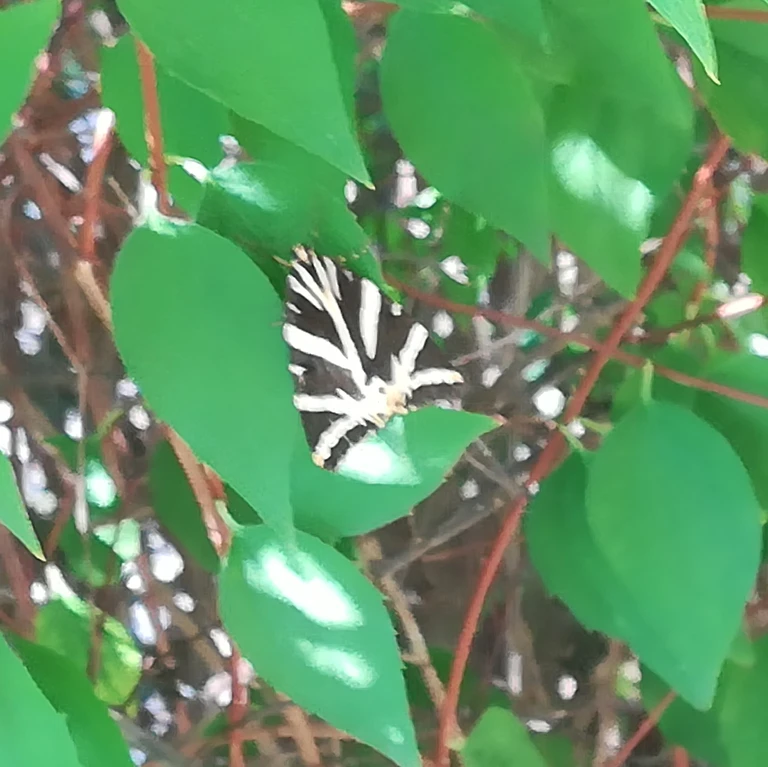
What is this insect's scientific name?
Euplagia quadripunctaria
